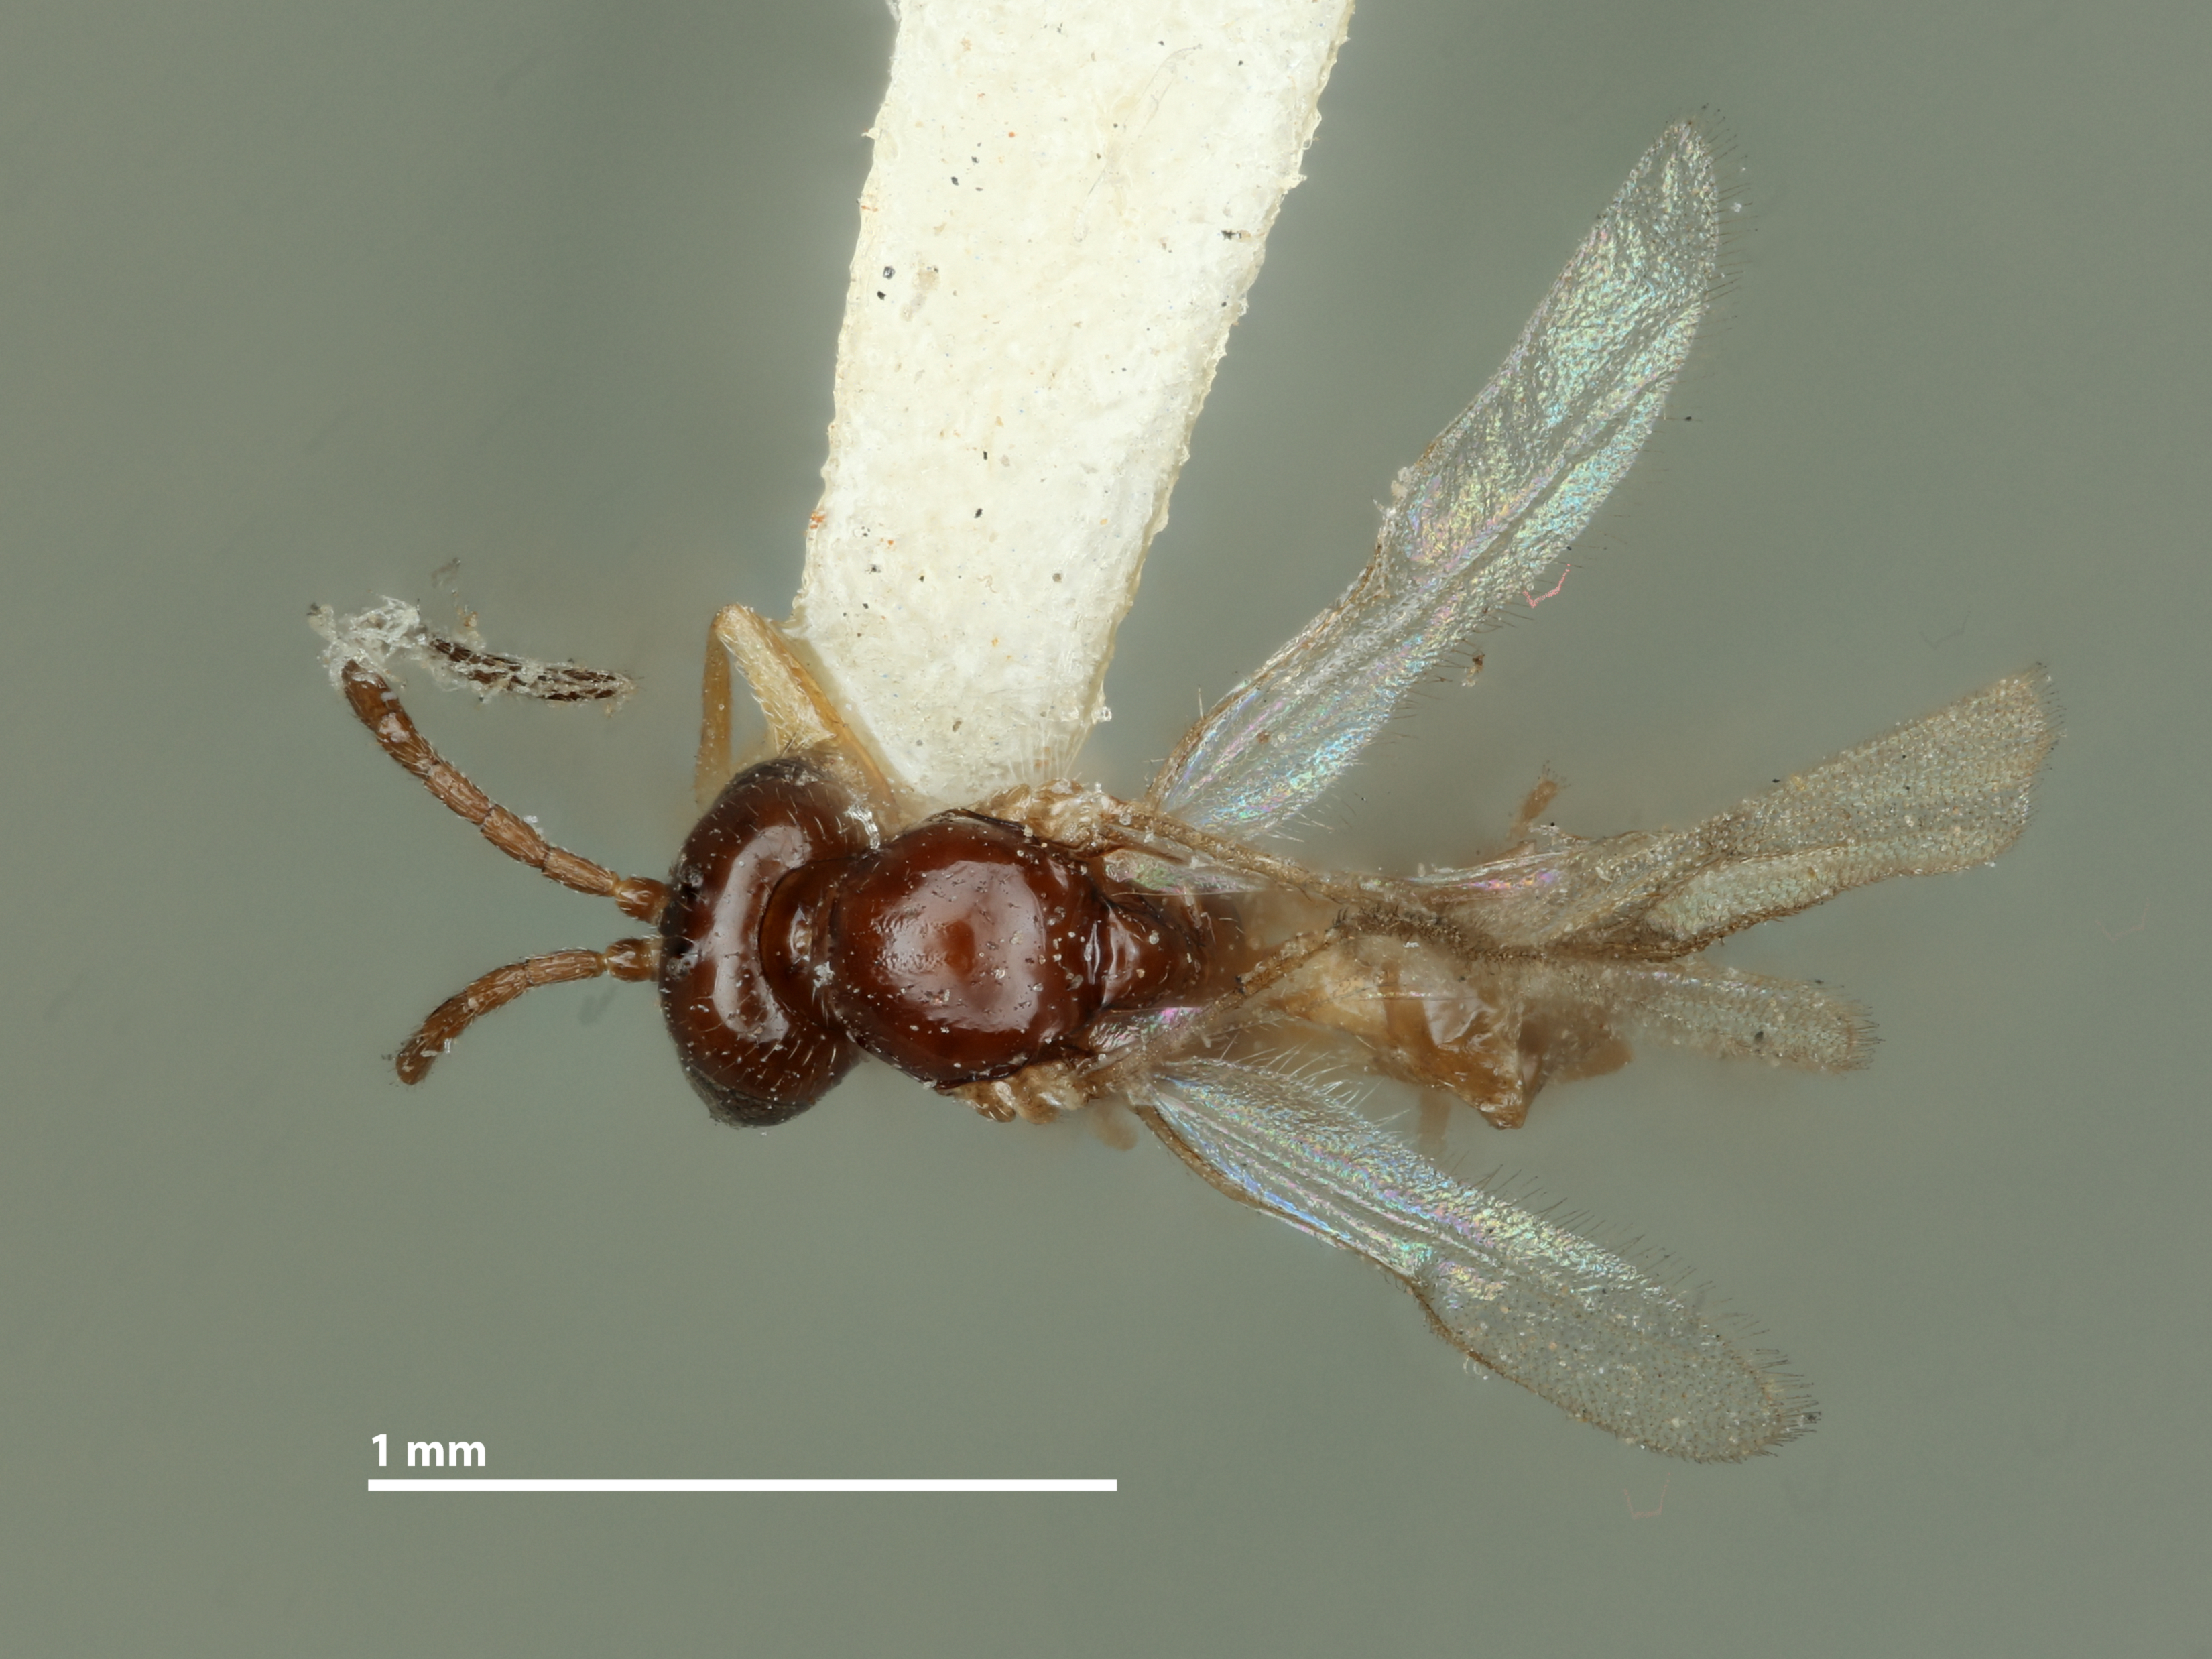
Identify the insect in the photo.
Lysiphlebus tritici
